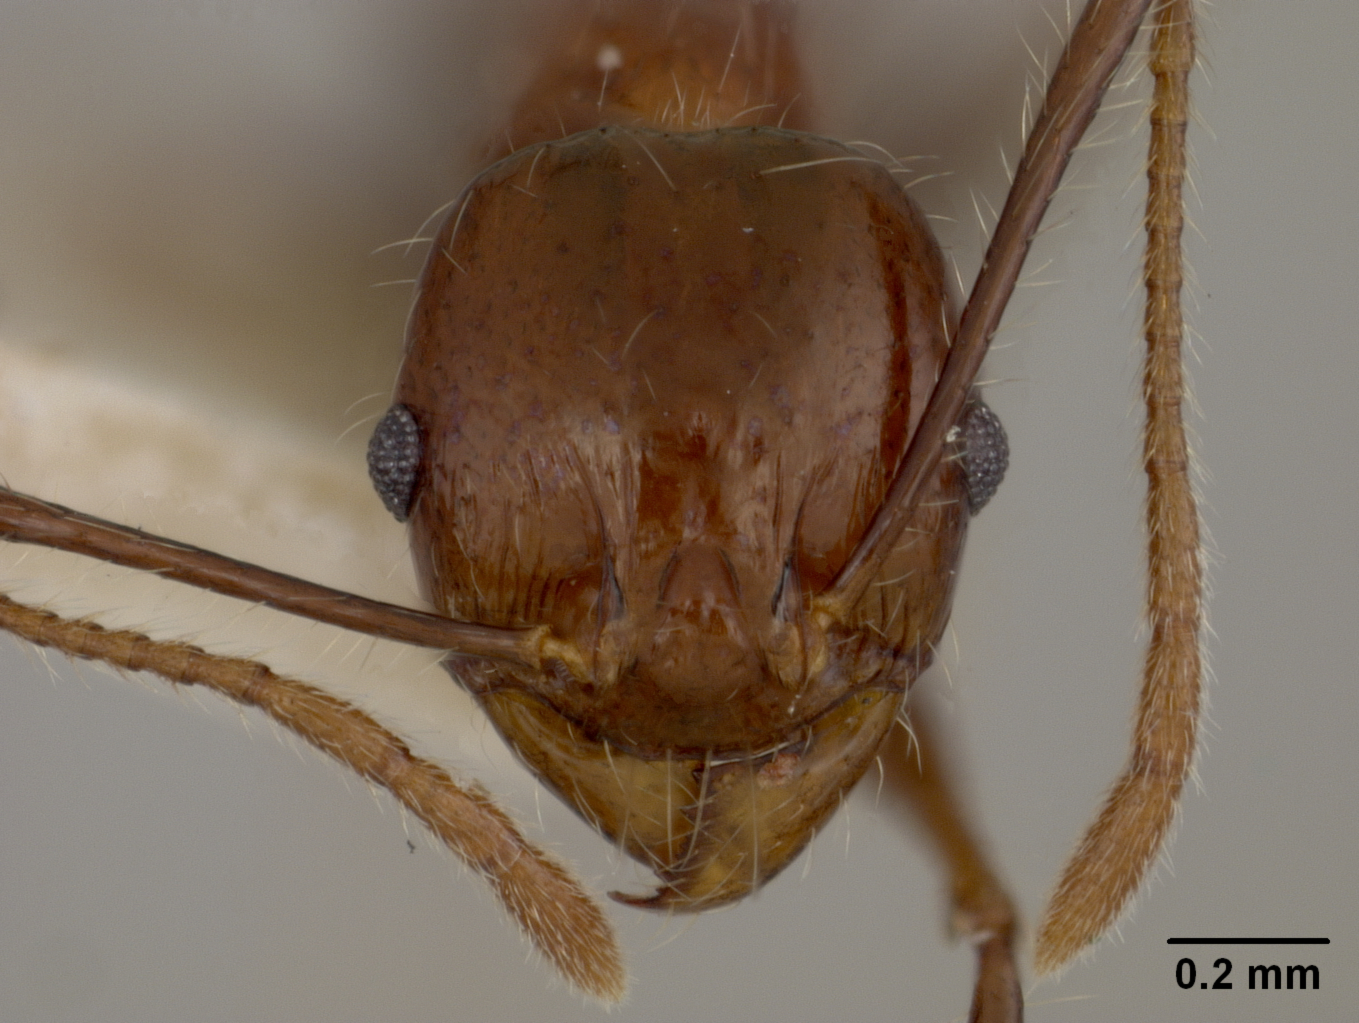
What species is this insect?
Pheidole colaensis
